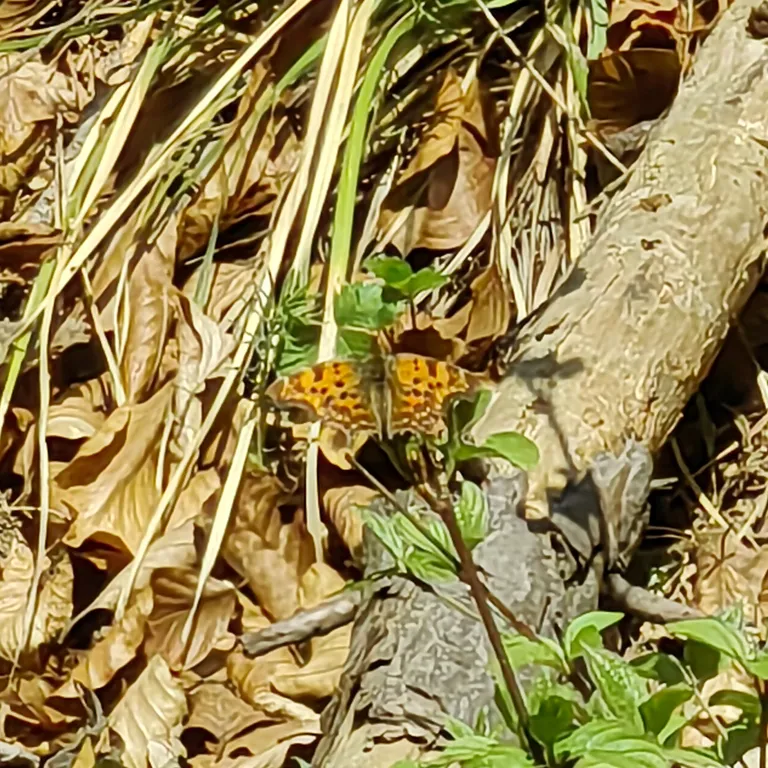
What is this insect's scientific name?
Polygonia c-album
